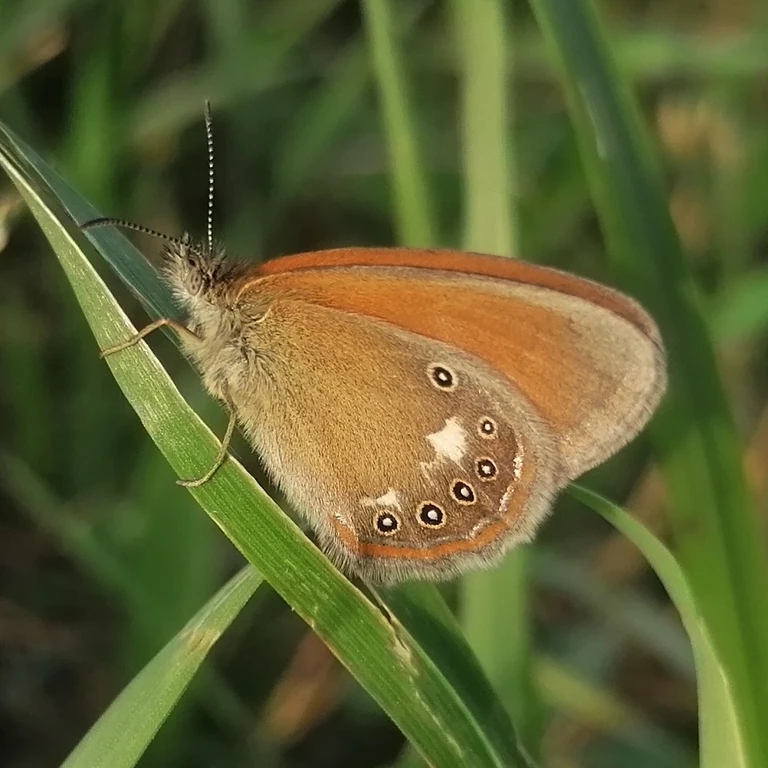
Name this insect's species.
Coenonympha glycerion (also Coenonympha iphis)
